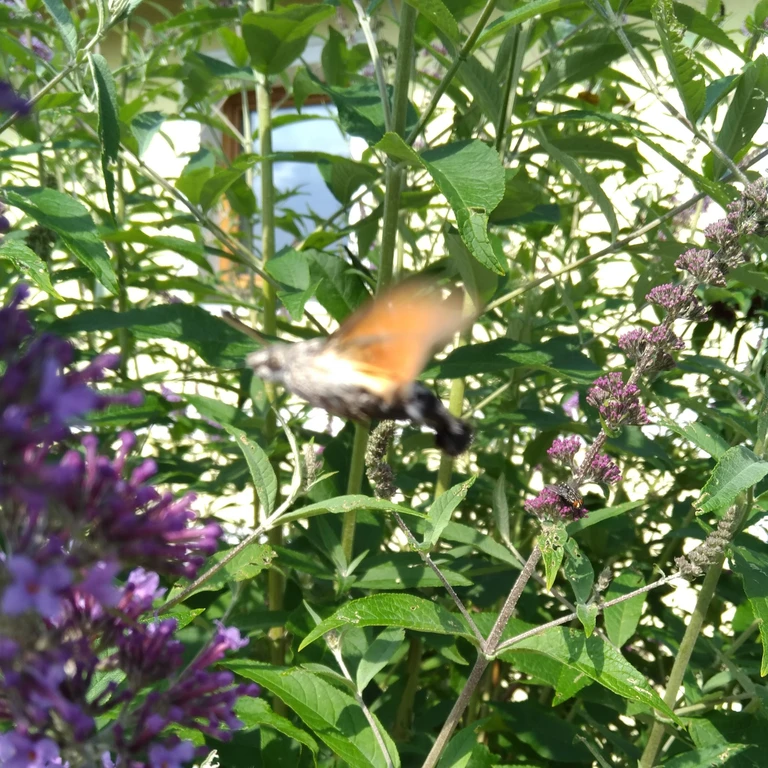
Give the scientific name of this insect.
Macroglossum stellatarum
